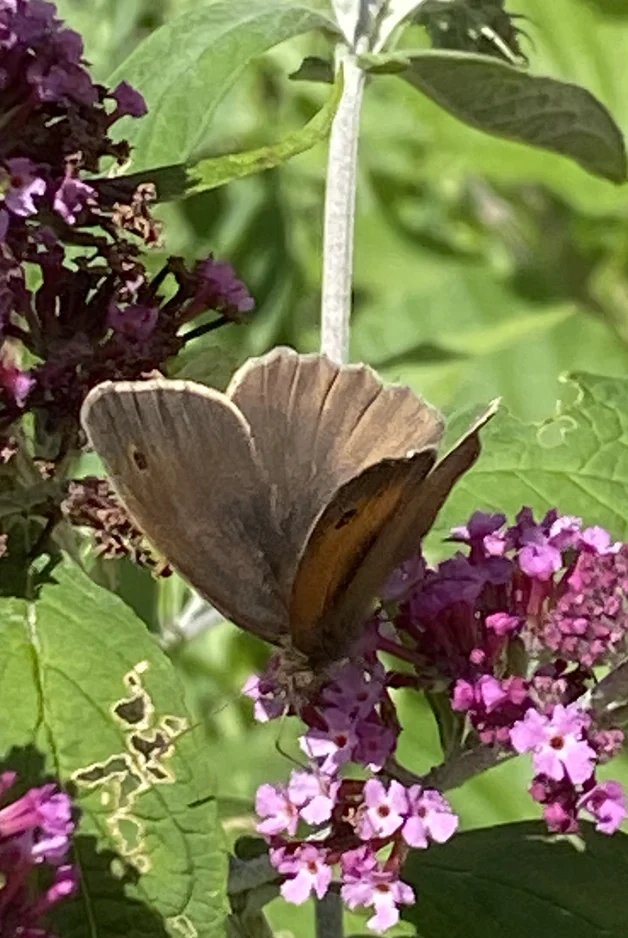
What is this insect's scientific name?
Maniola jurtina
